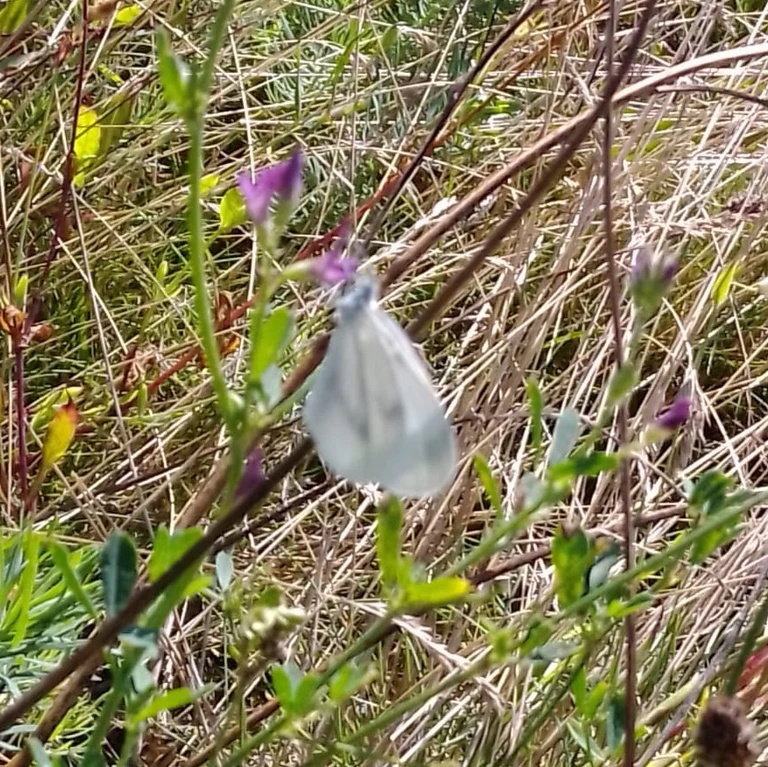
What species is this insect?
Leptidea sinapis/juvernica
